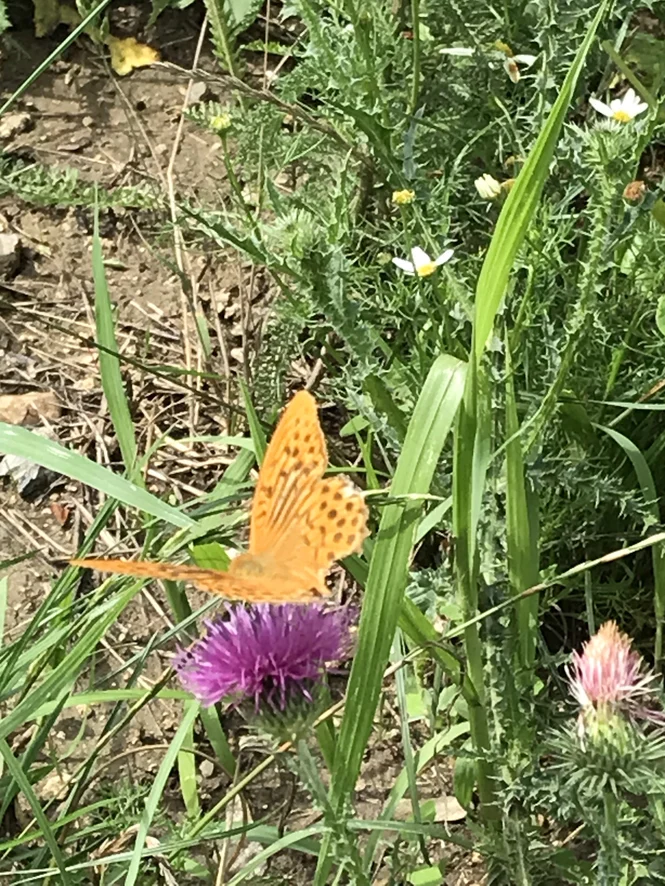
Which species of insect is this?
Argynnis paphia
